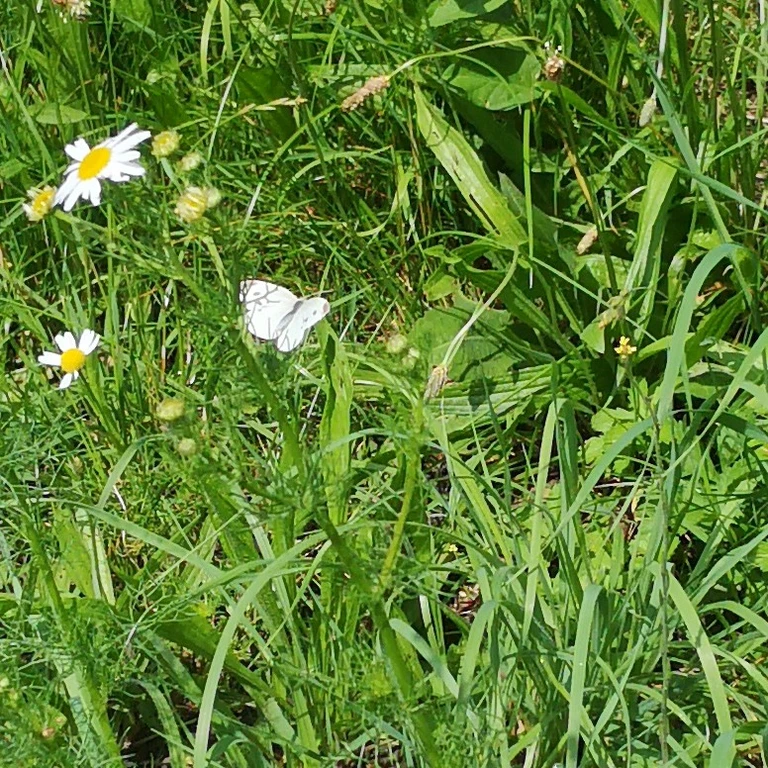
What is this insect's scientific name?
Pieris rapae
